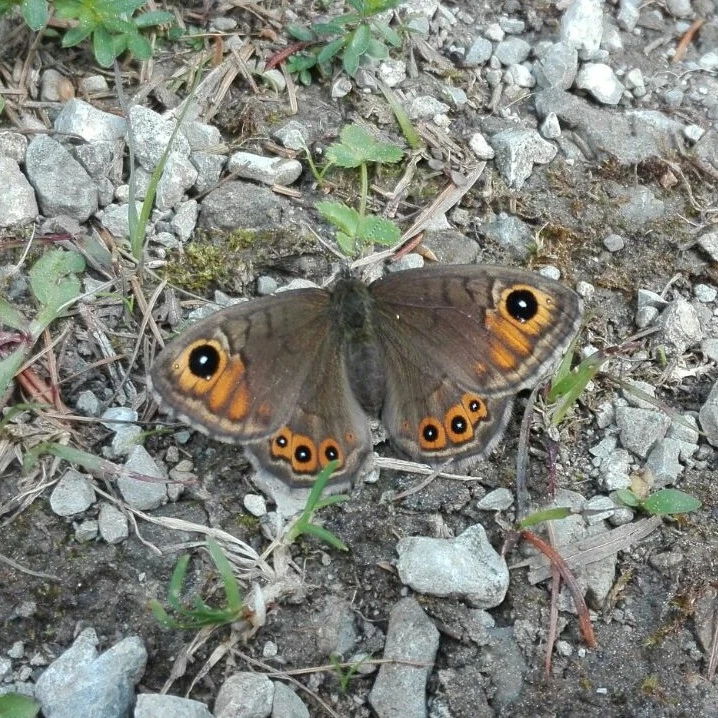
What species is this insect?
Lasiommata petropolitana (also Pararge petropolitana)
